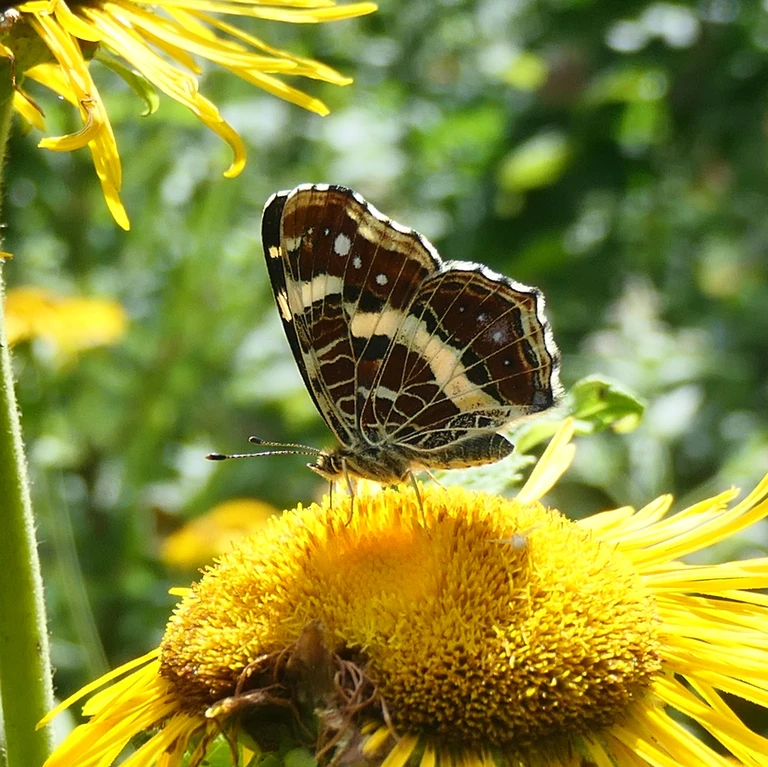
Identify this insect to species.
Araschnia levana
